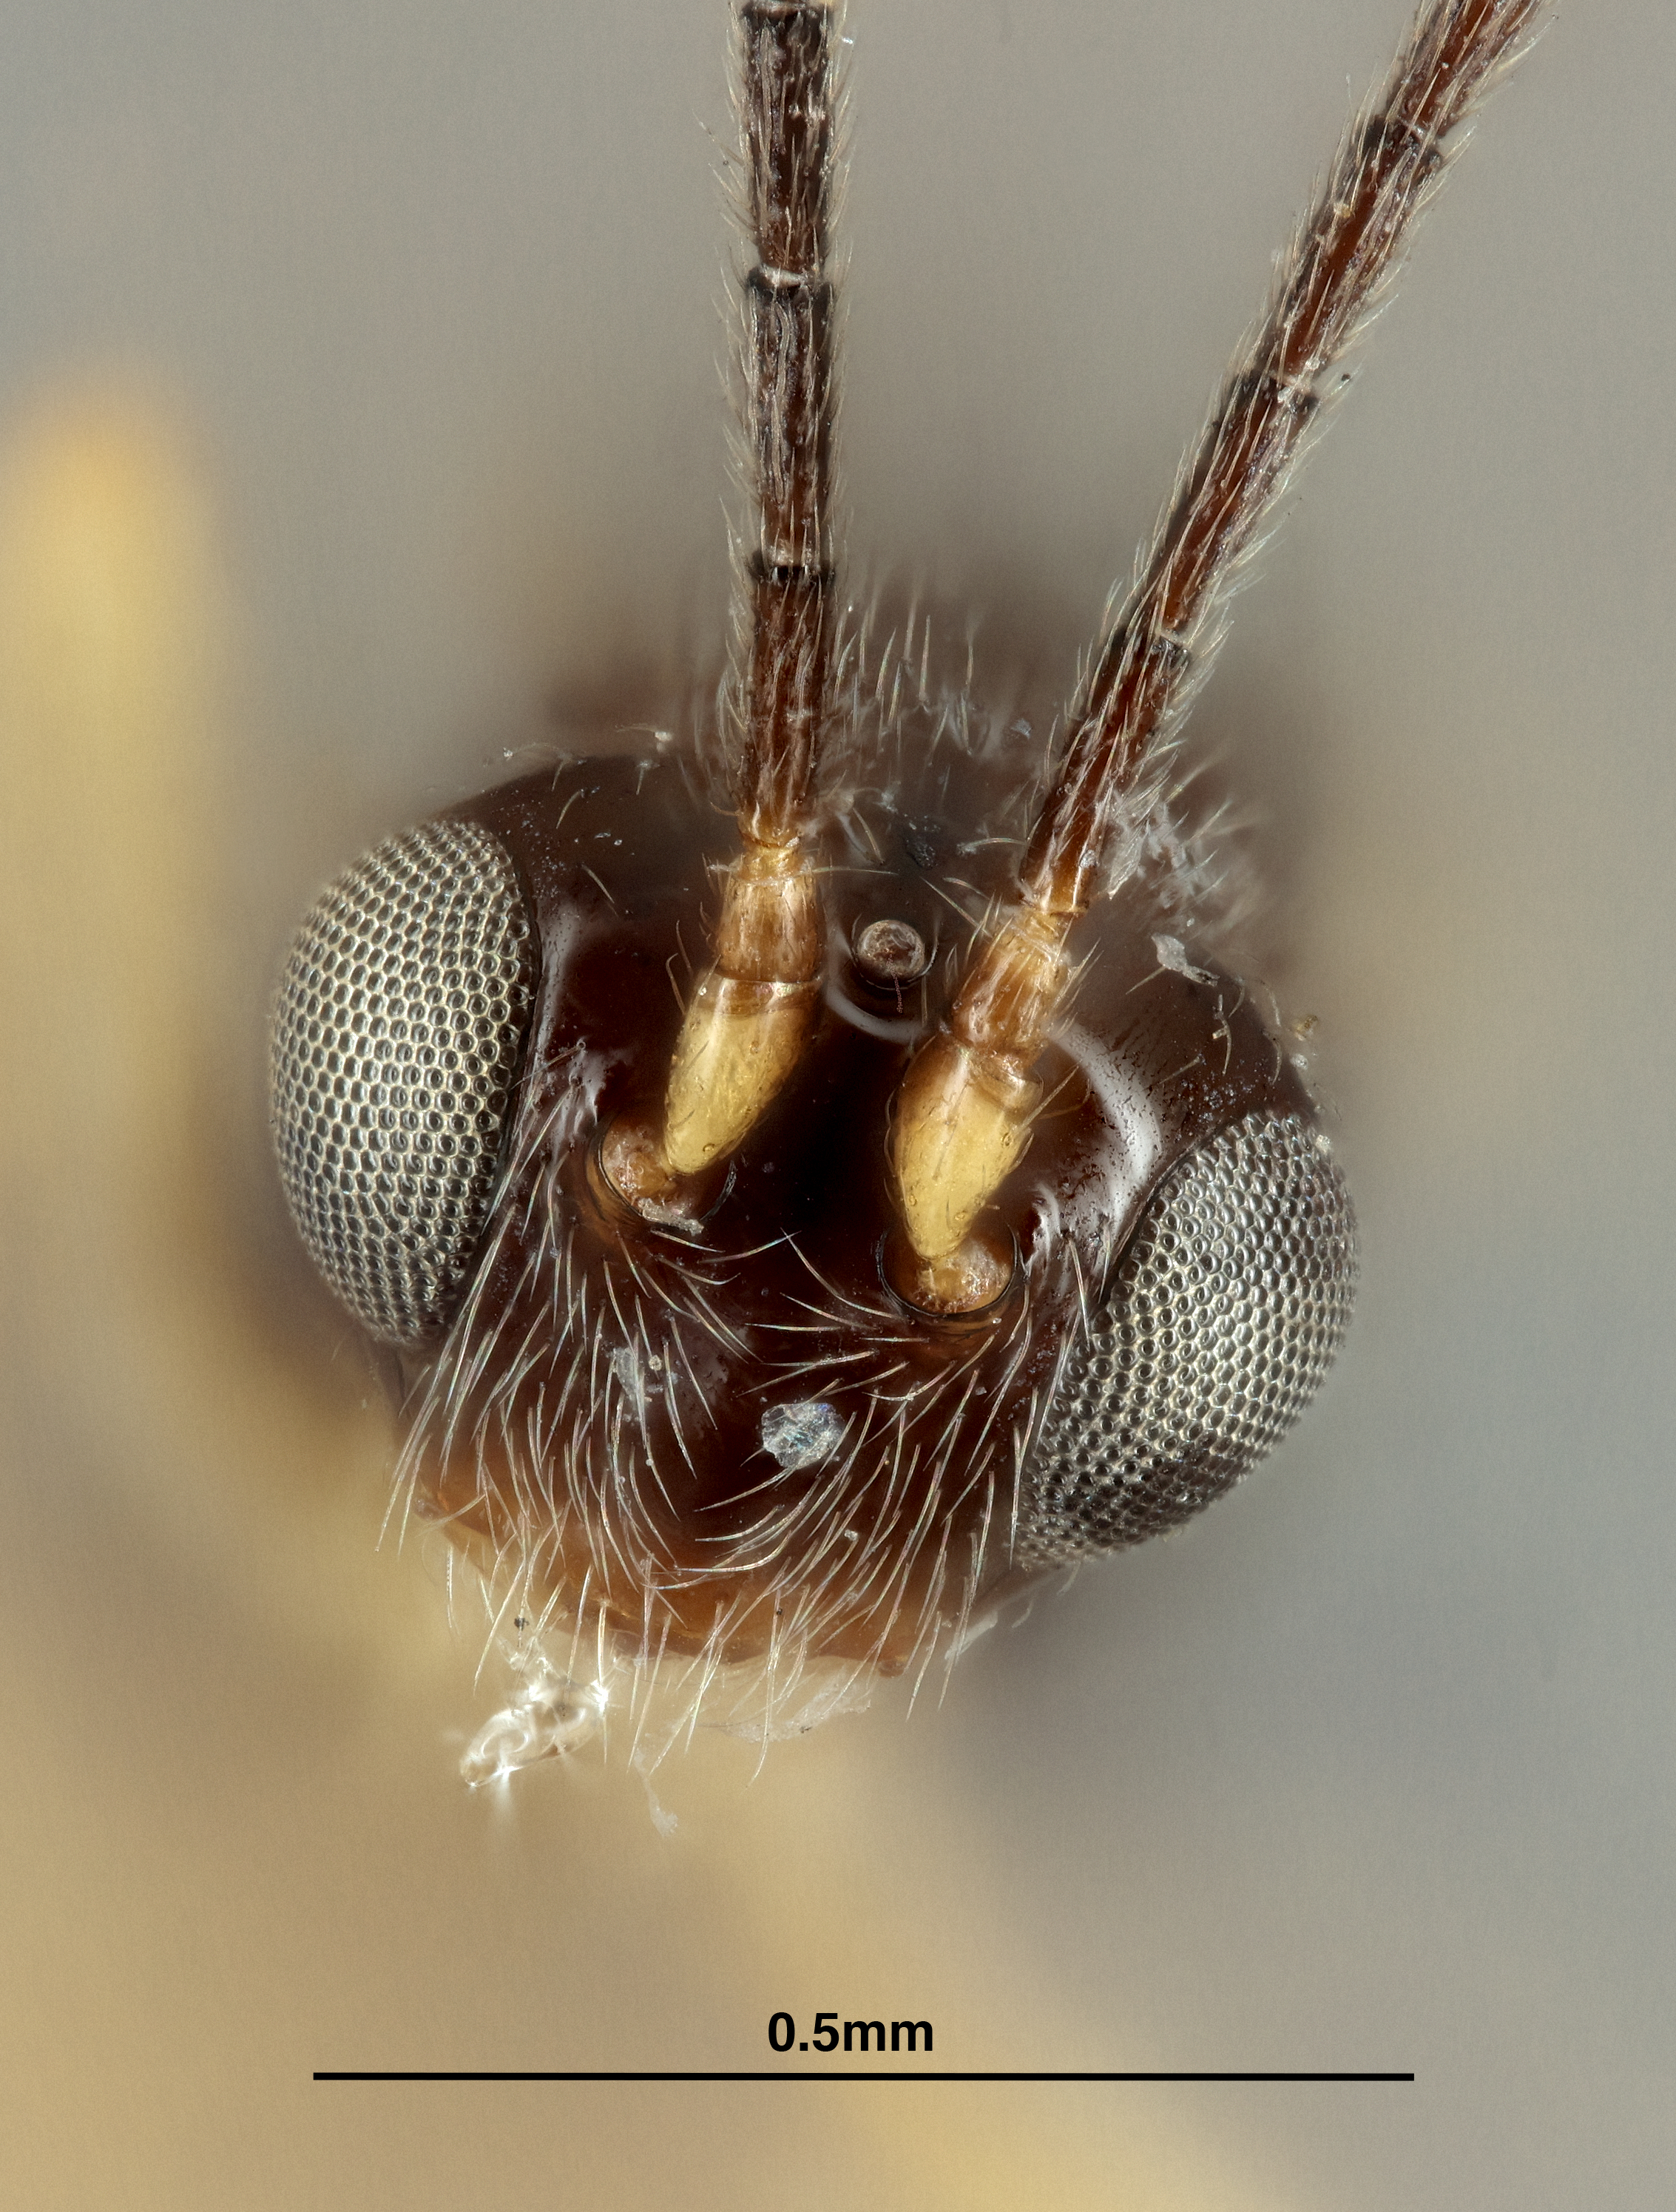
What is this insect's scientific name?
Opius nudiscutum
